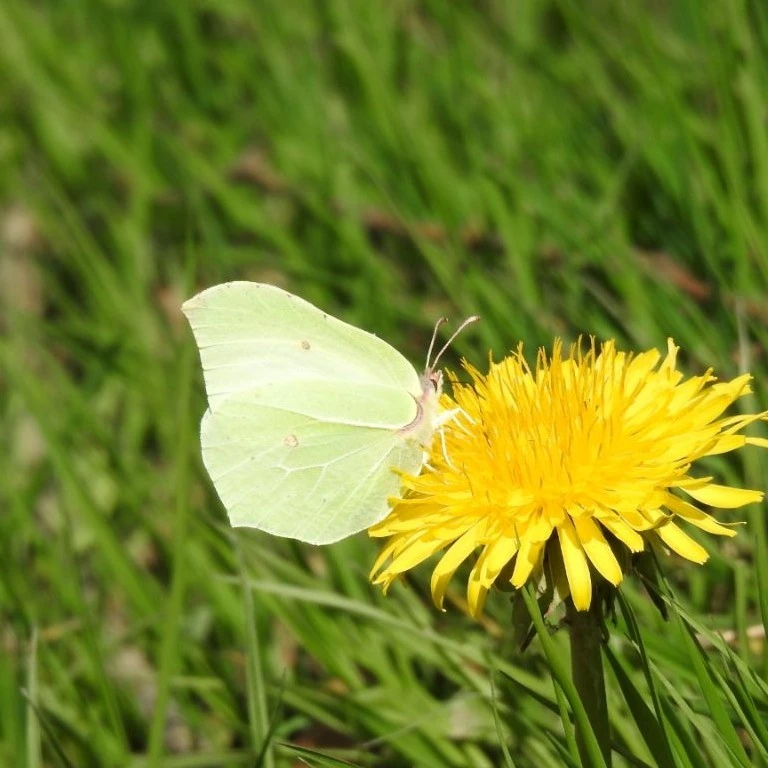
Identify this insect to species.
Gonepteryx rhamni
